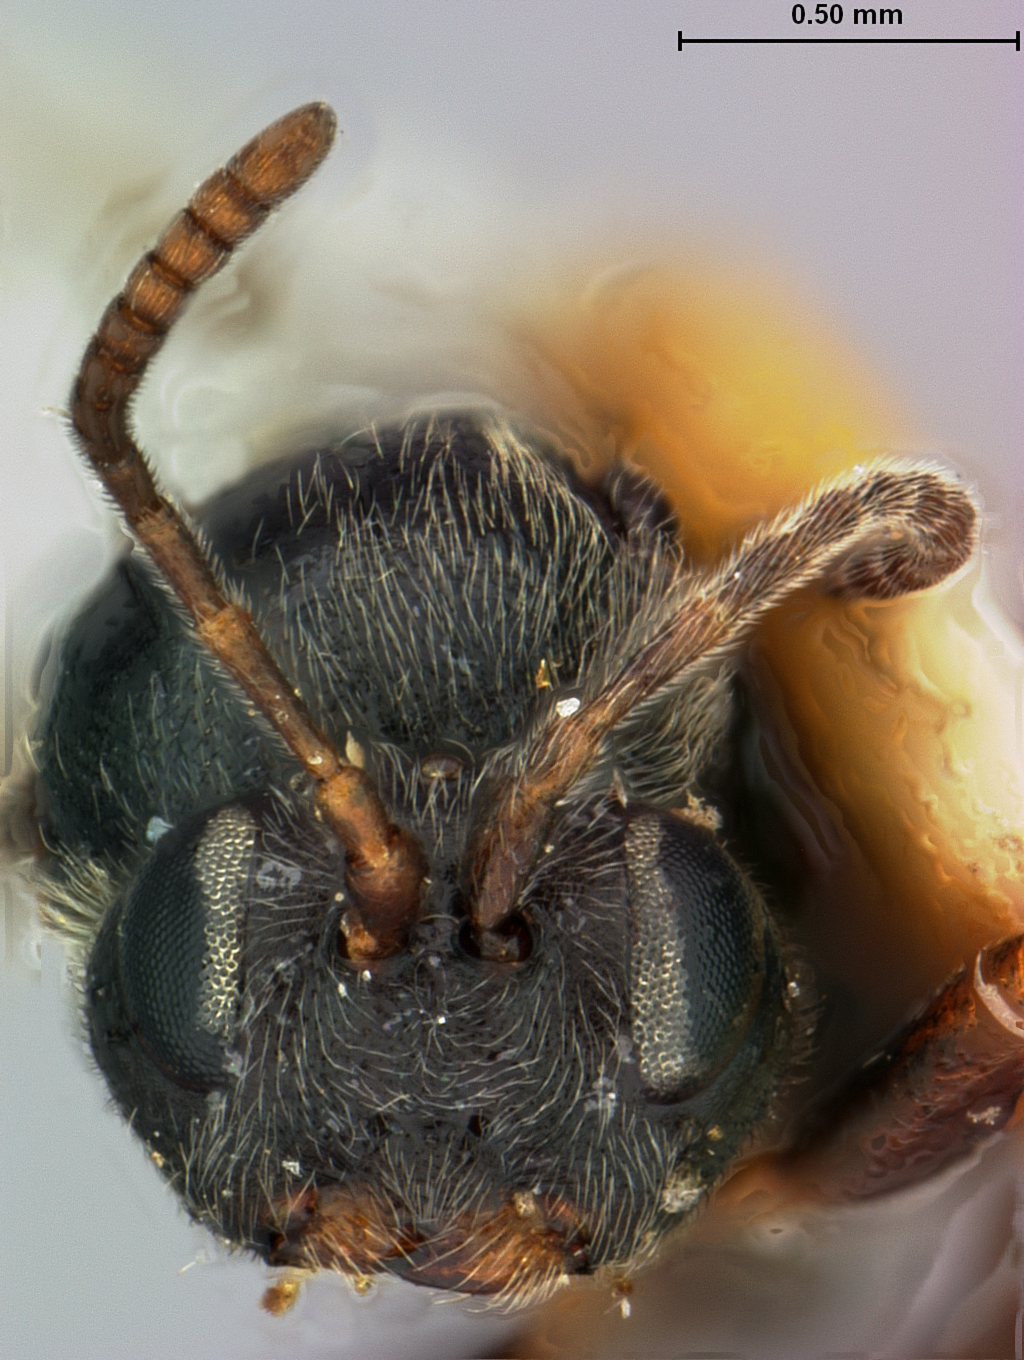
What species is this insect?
Andricus rugatus
